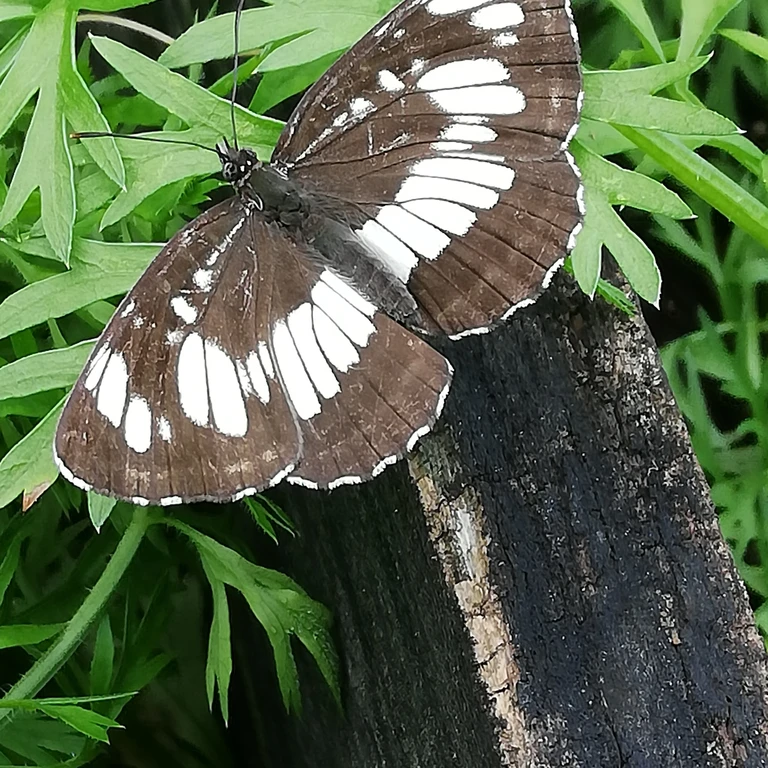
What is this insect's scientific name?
Neptis rivularis
